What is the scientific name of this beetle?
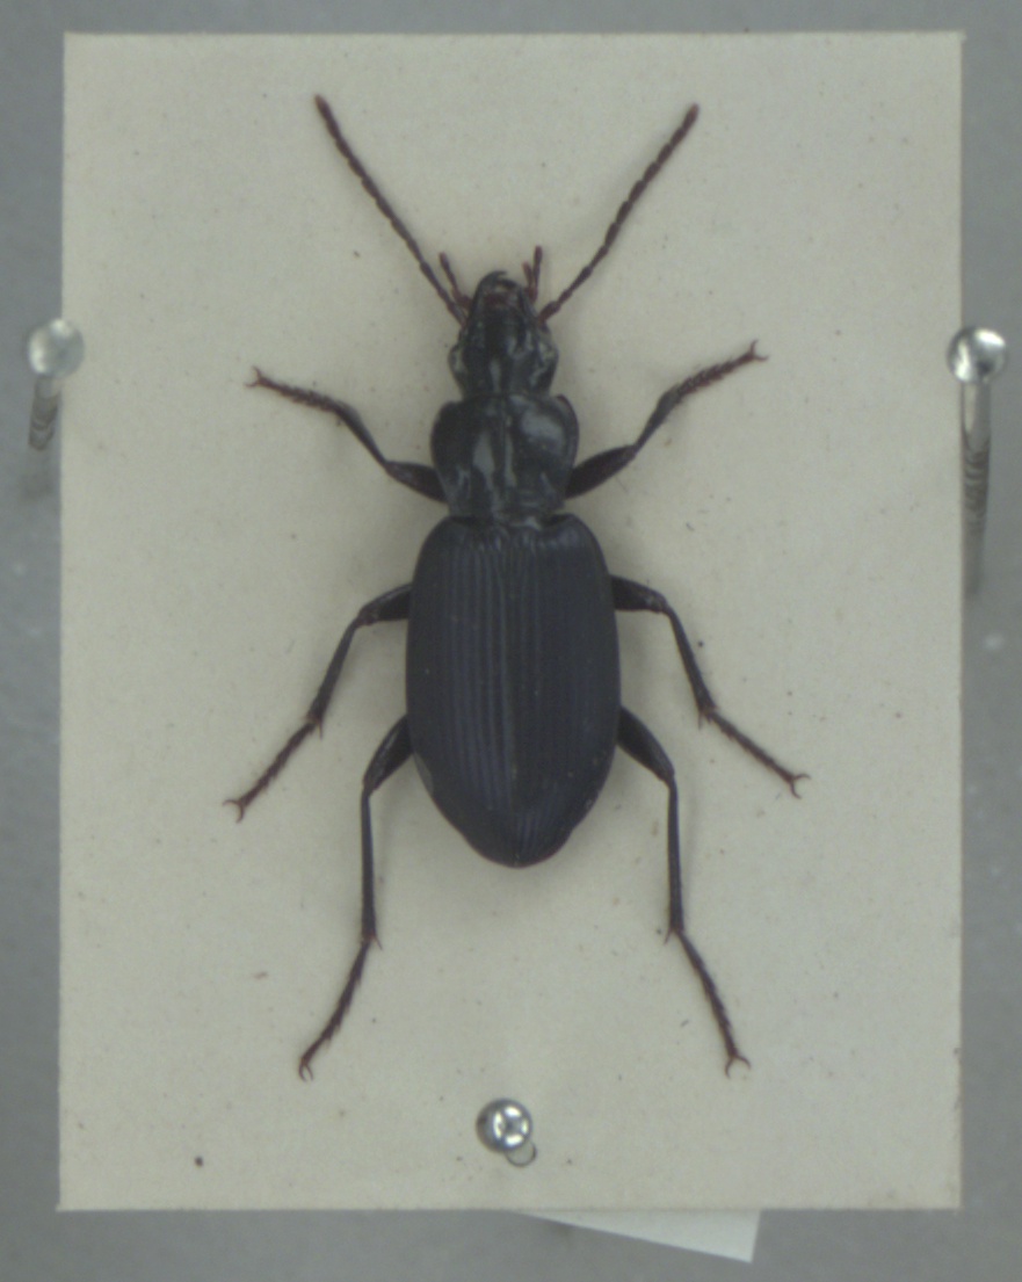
Laemostenus complanatus
